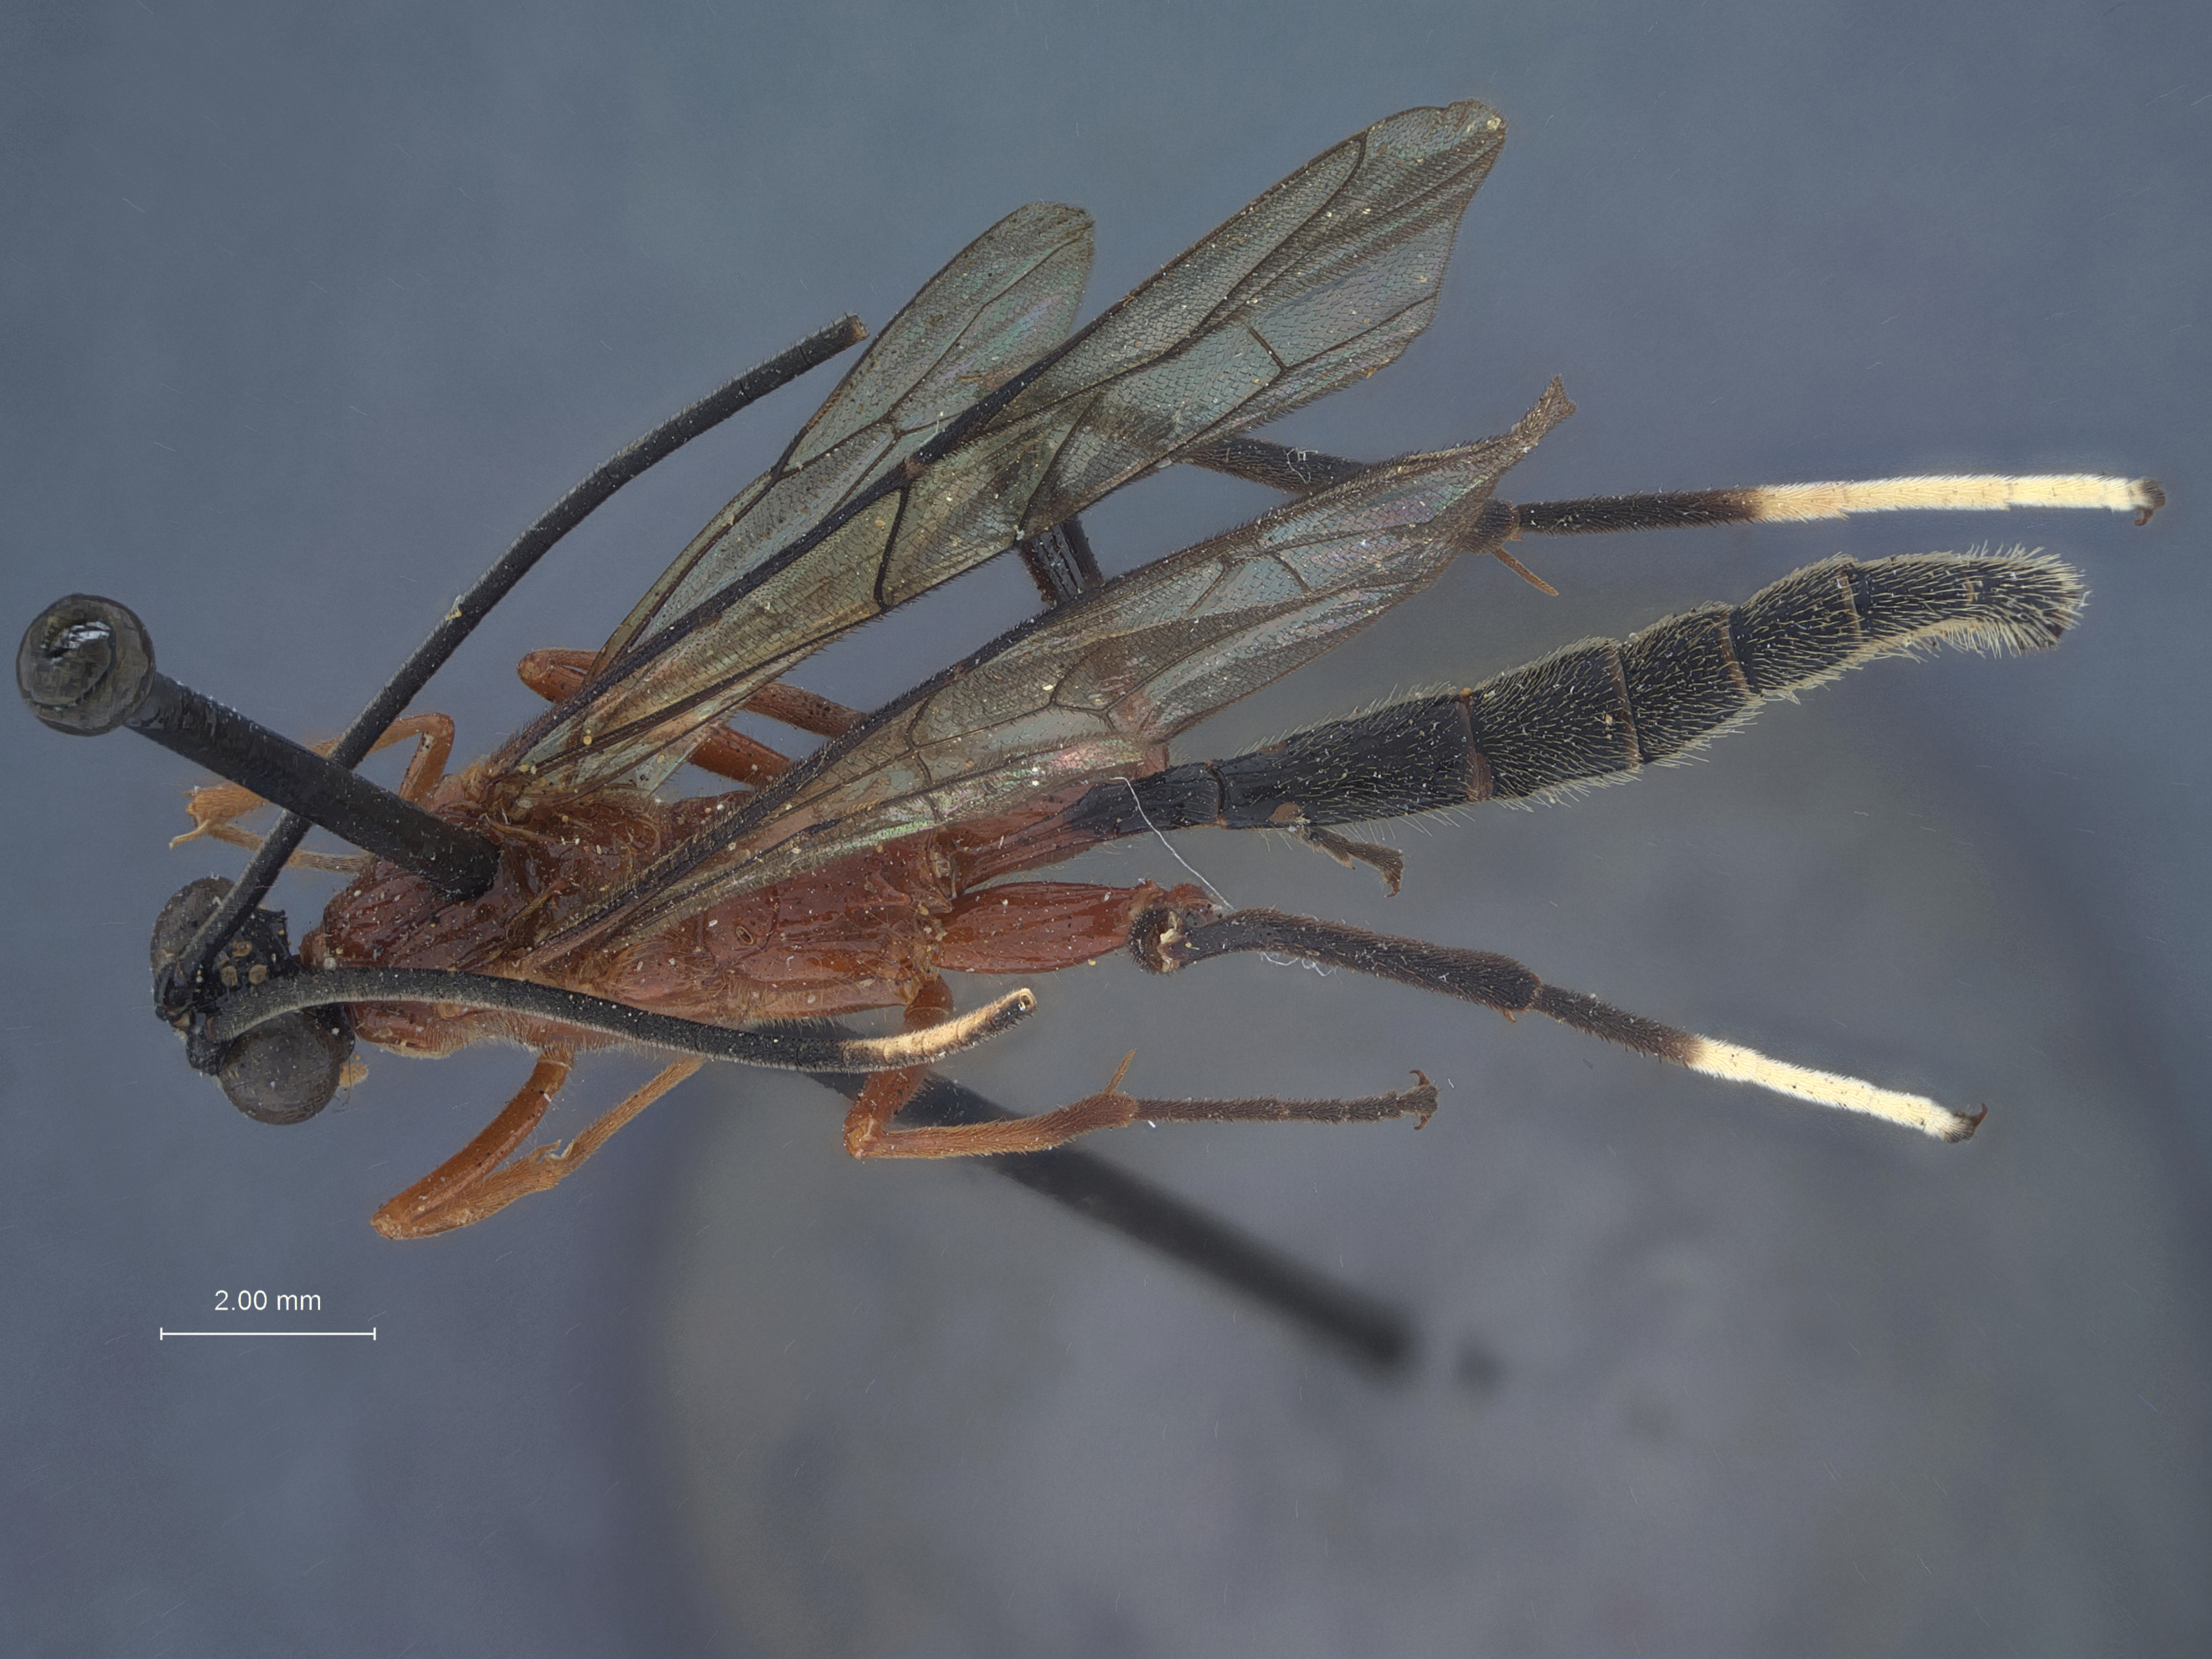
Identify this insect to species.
Cryptanuridimorpha elegans
